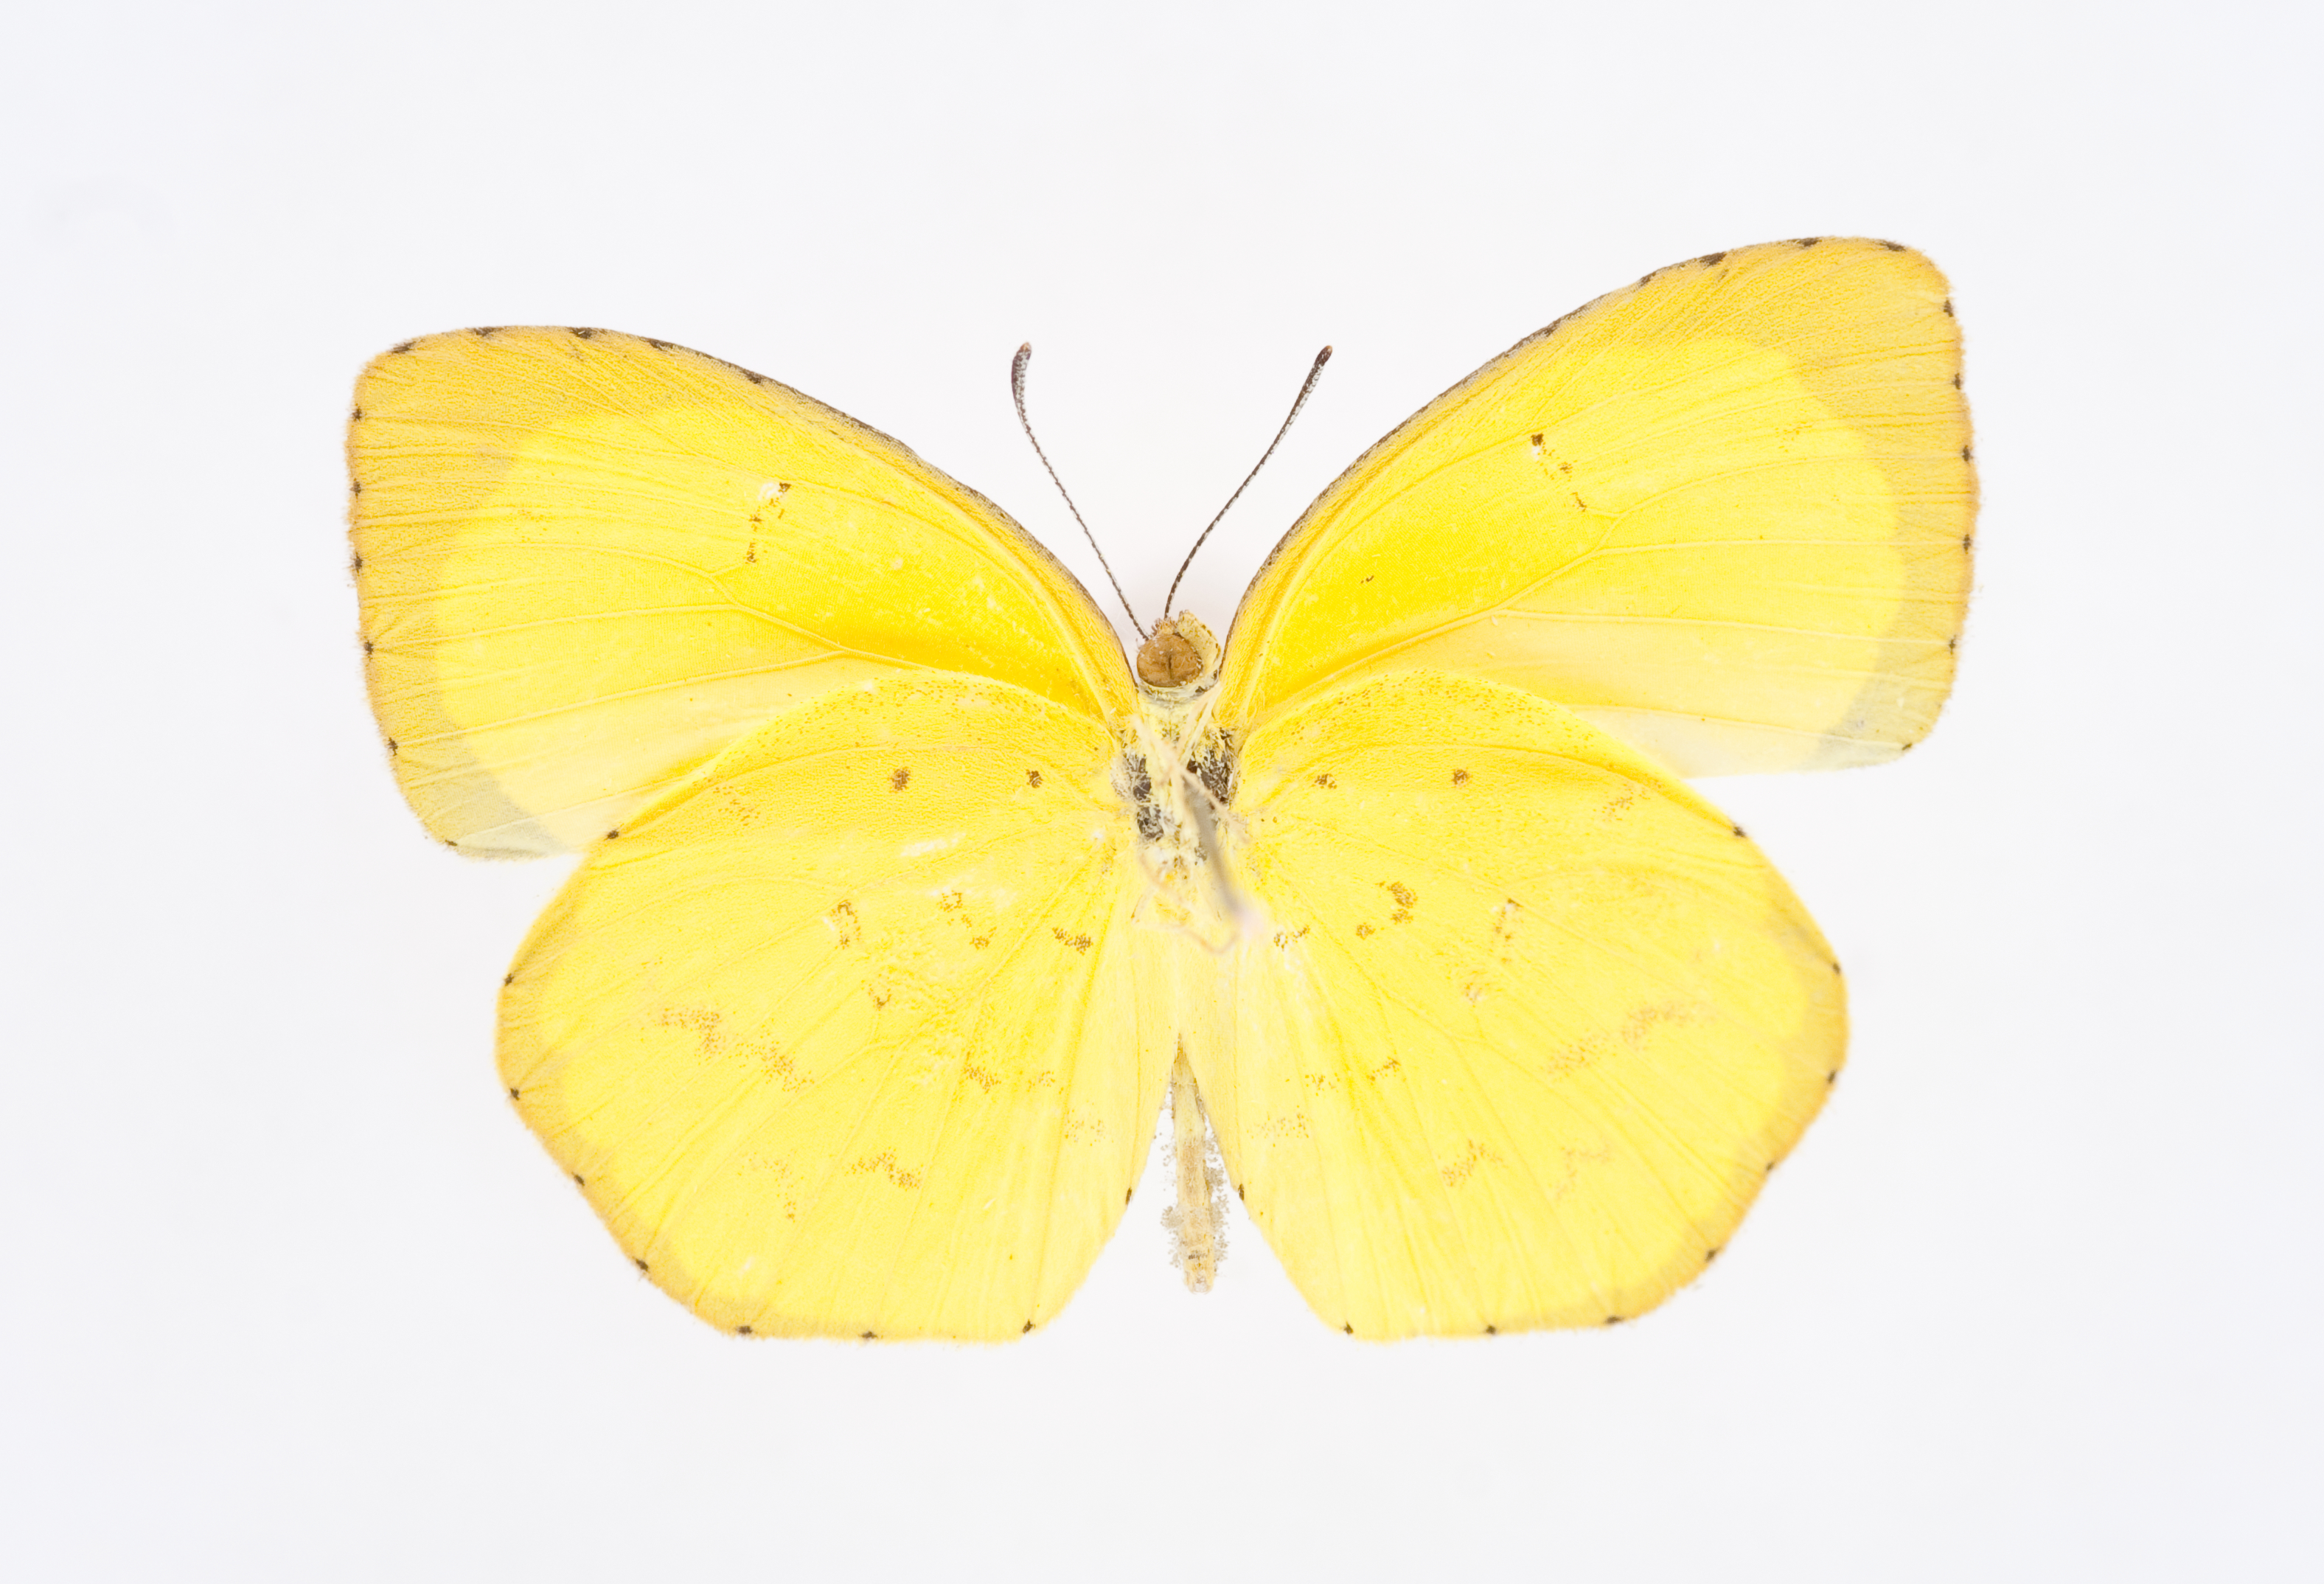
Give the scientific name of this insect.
Eurema desjardinsii
